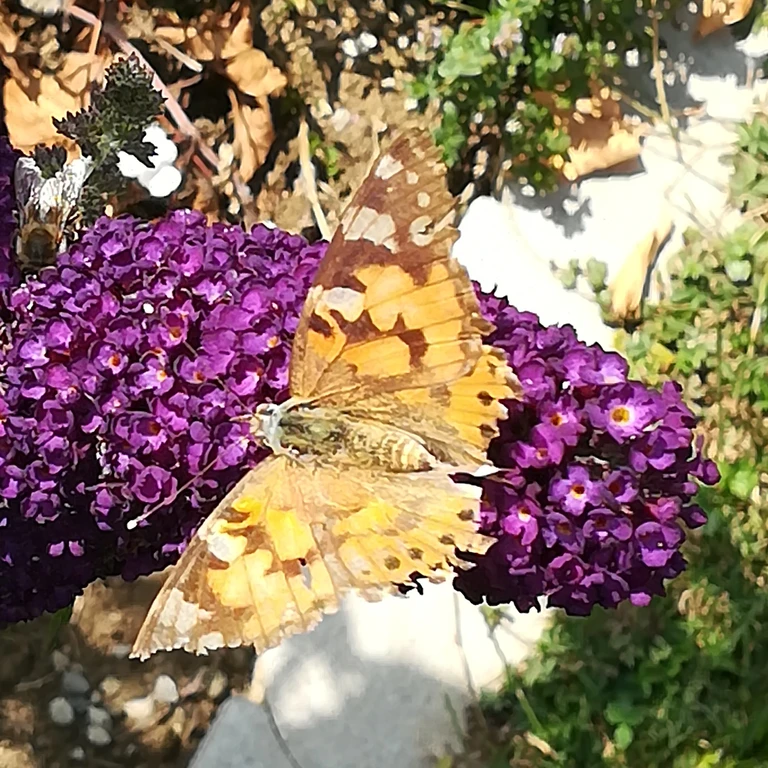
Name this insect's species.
Vanessa cardui
